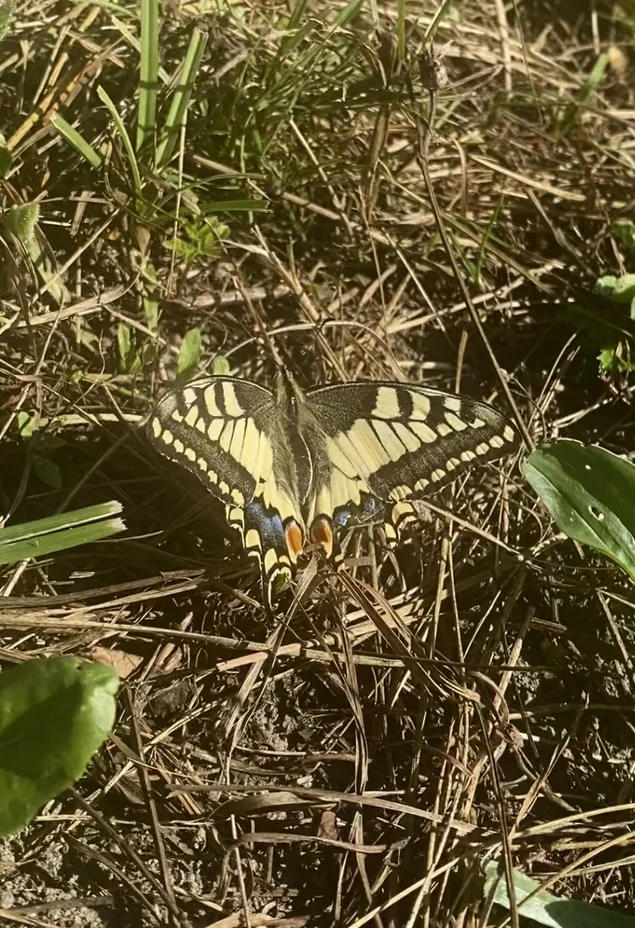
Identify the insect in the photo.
Papilio machaon
